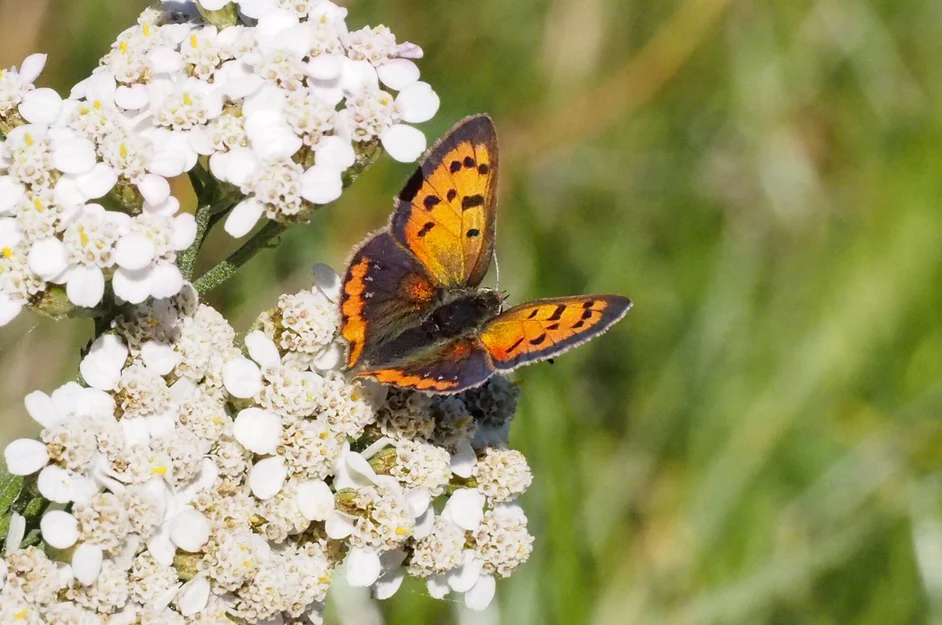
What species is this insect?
Lycaena phlaeas
